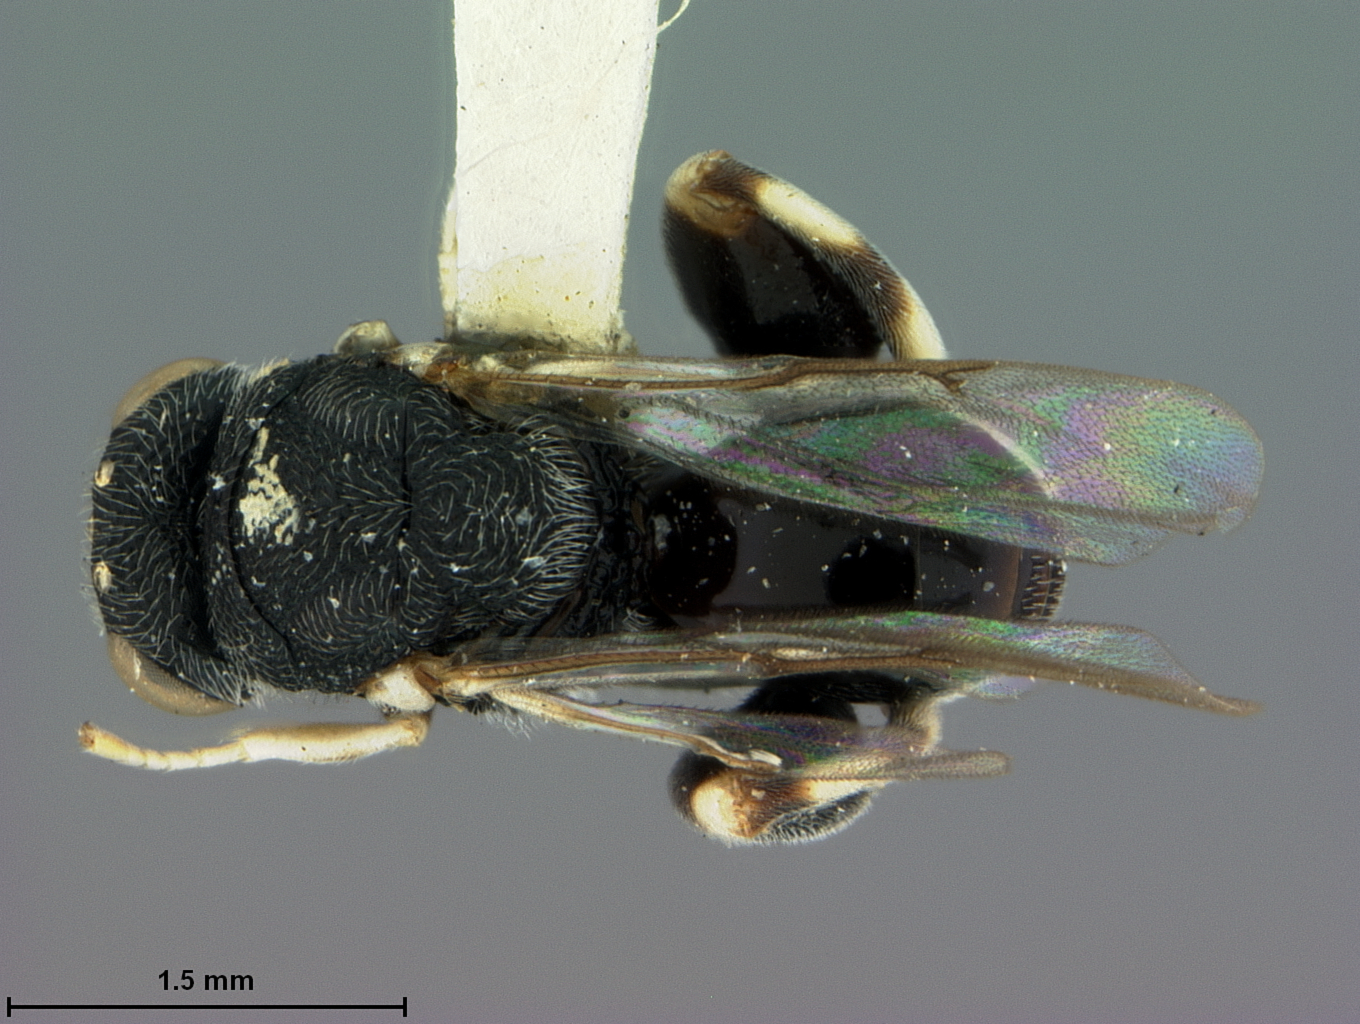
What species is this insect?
Chalcis banksi
